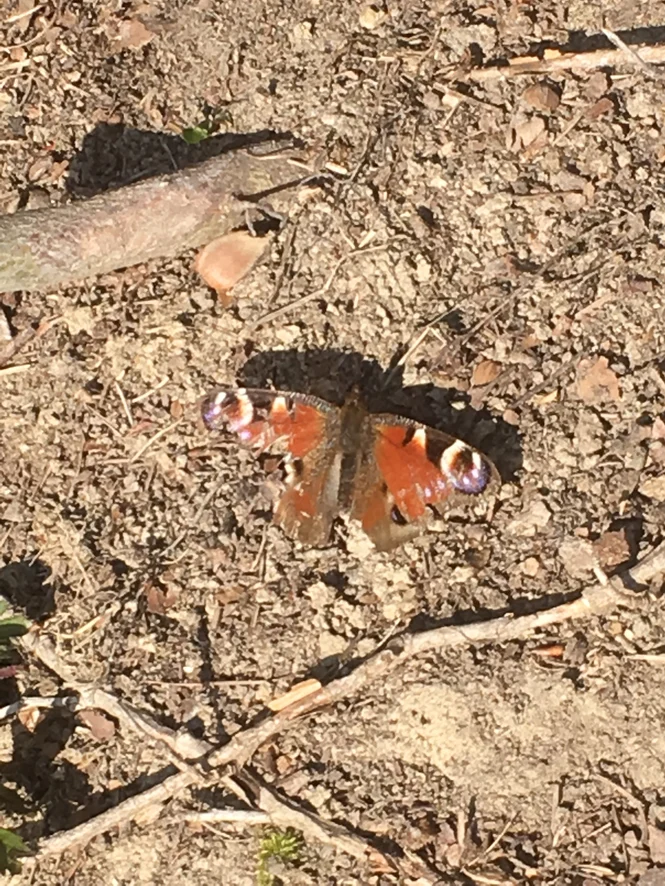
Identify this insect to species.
Aglais io
